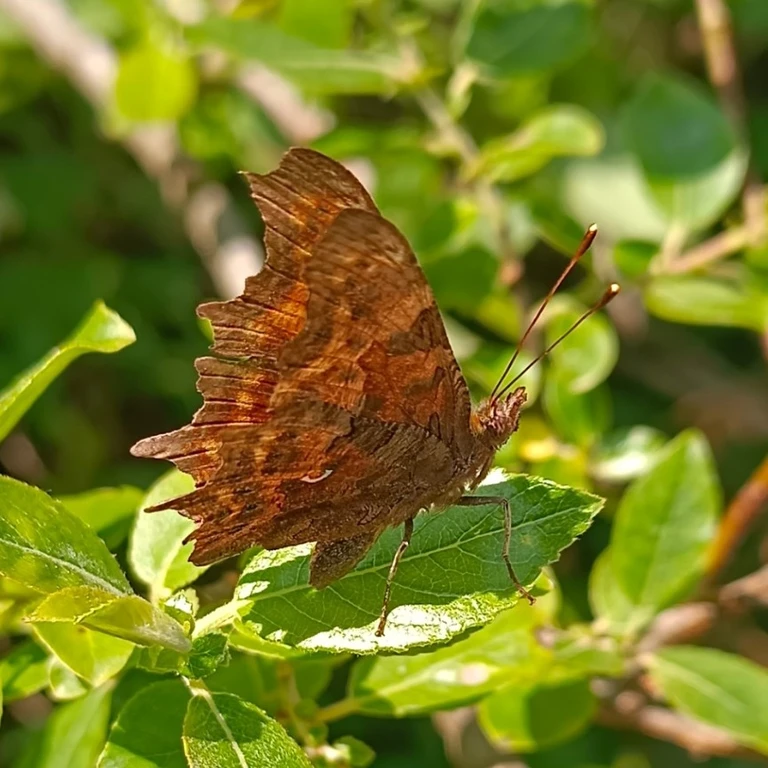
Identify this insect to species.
Polygonia c-album
